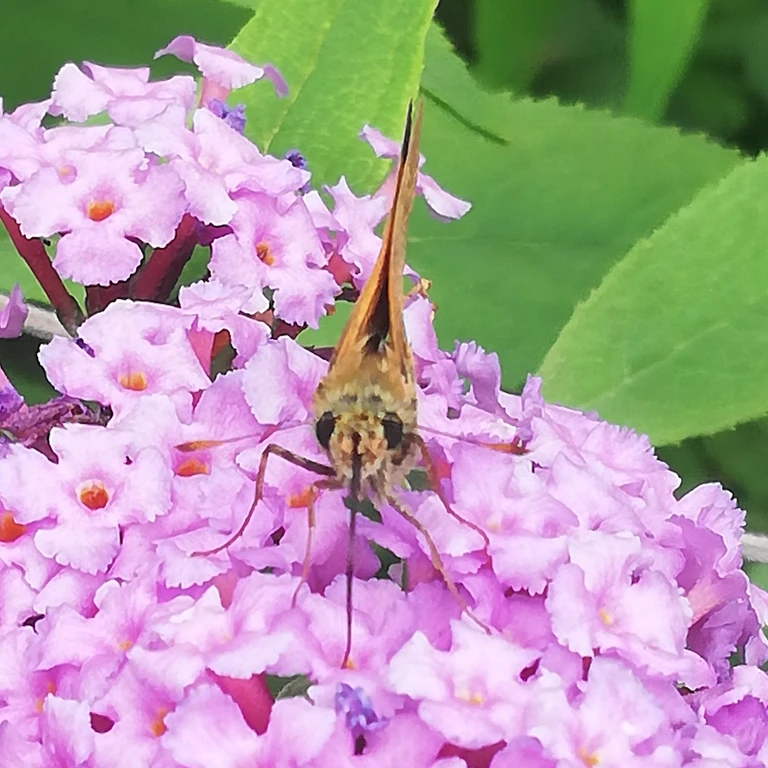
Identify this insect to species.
Ochlodes sylvanus (also Ochlodes venata)
